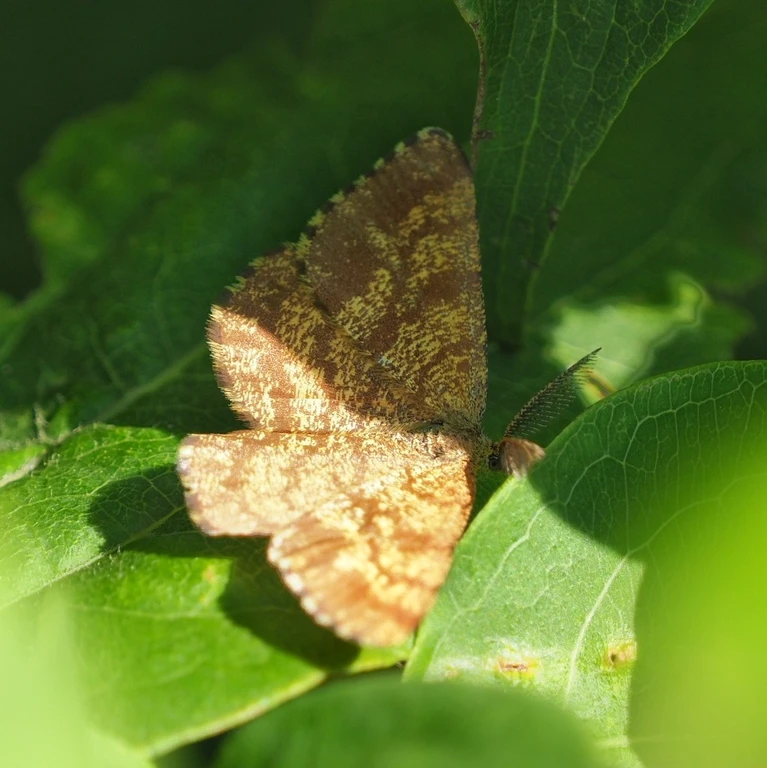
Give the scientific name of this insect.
Ematurga atomaria
